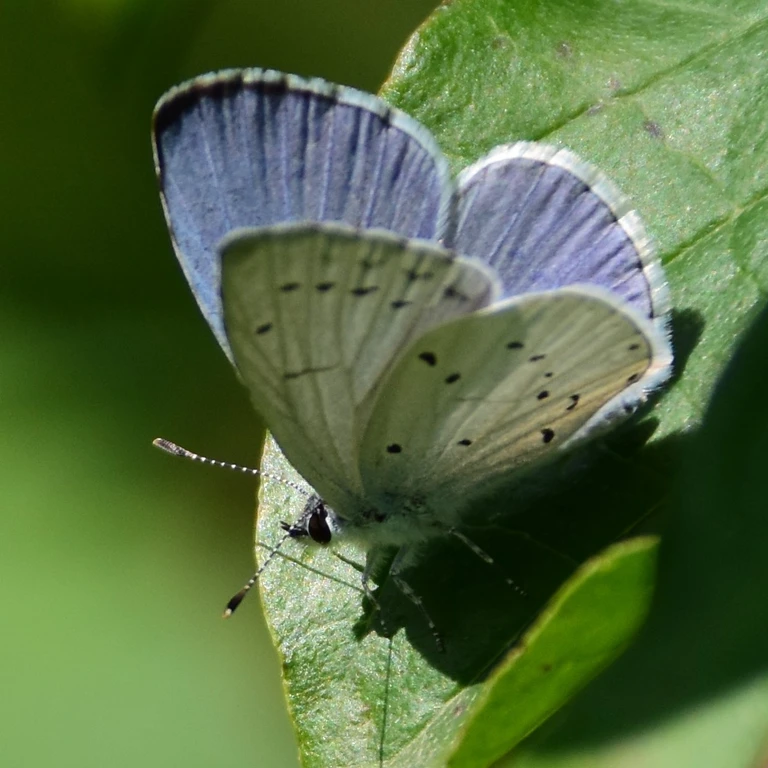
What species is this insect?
Celastrina argiolus
